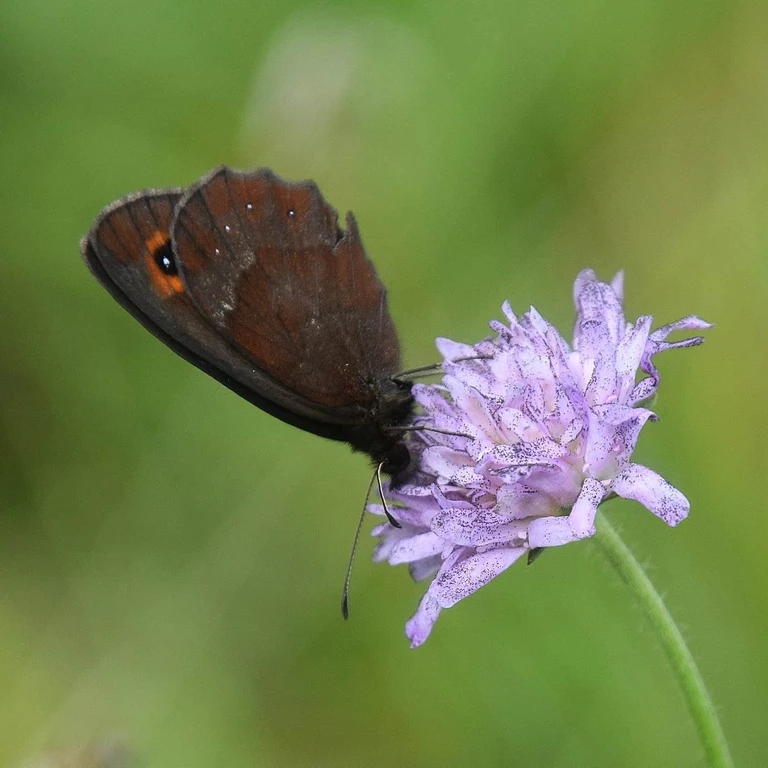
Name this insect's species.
Erebia aethiops
